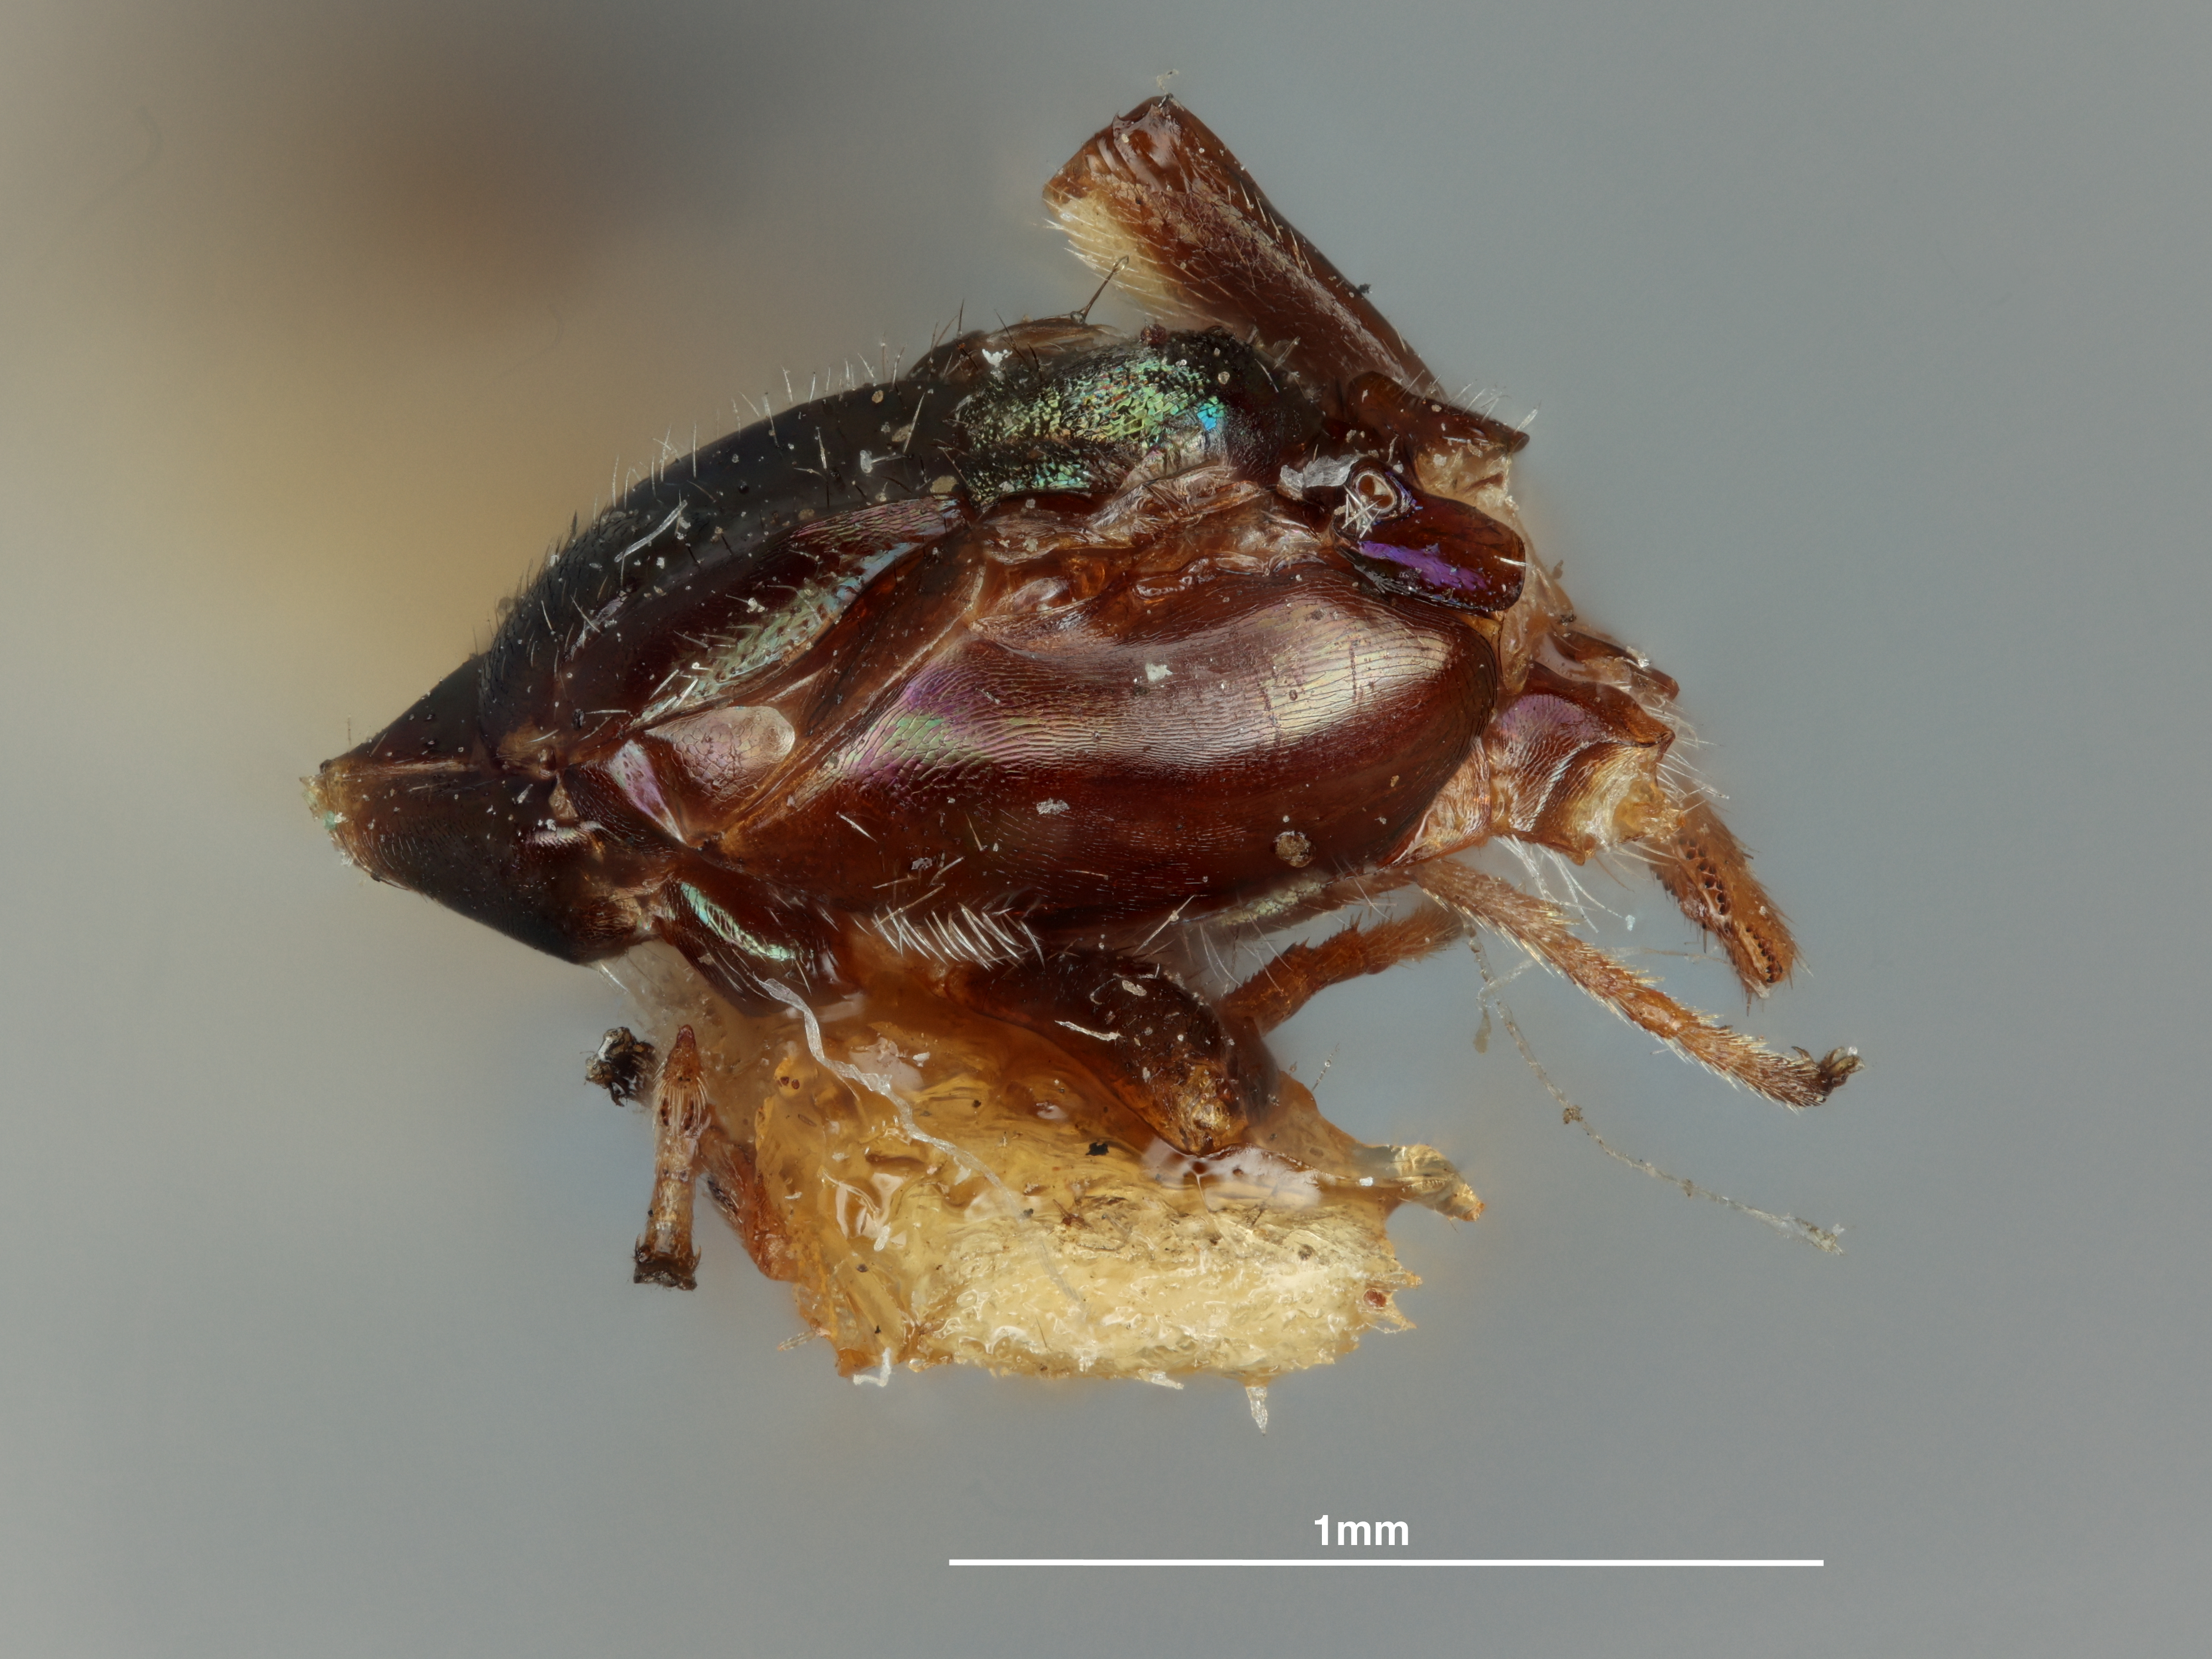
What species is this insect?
Anastatus thoreauini
